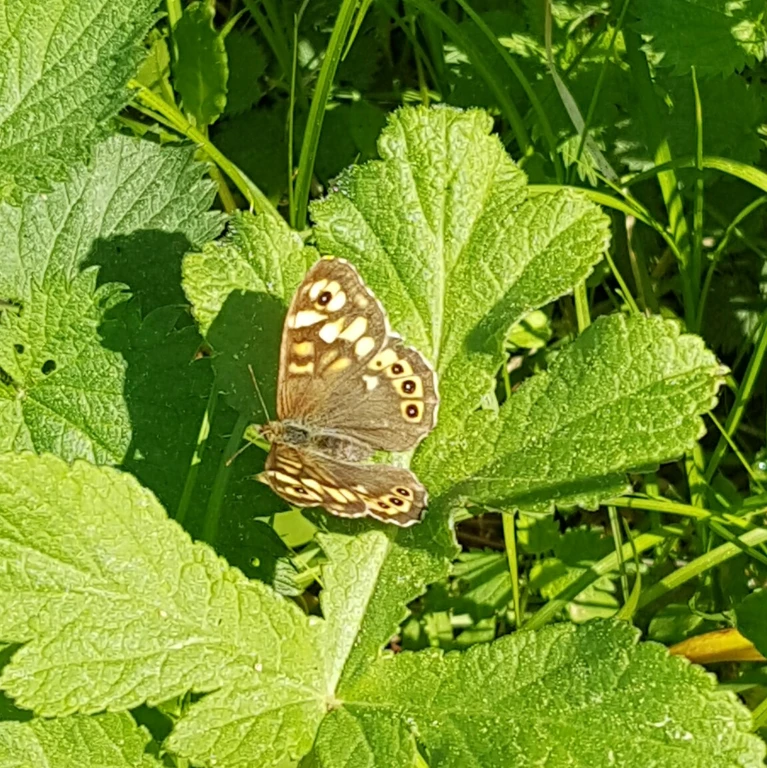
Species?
Pararge aegeria
